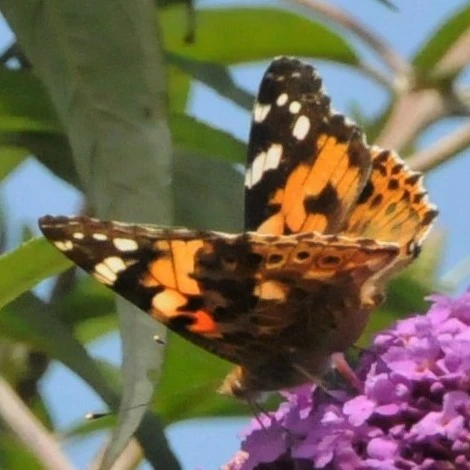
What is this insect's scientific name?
Vanessa cardui
